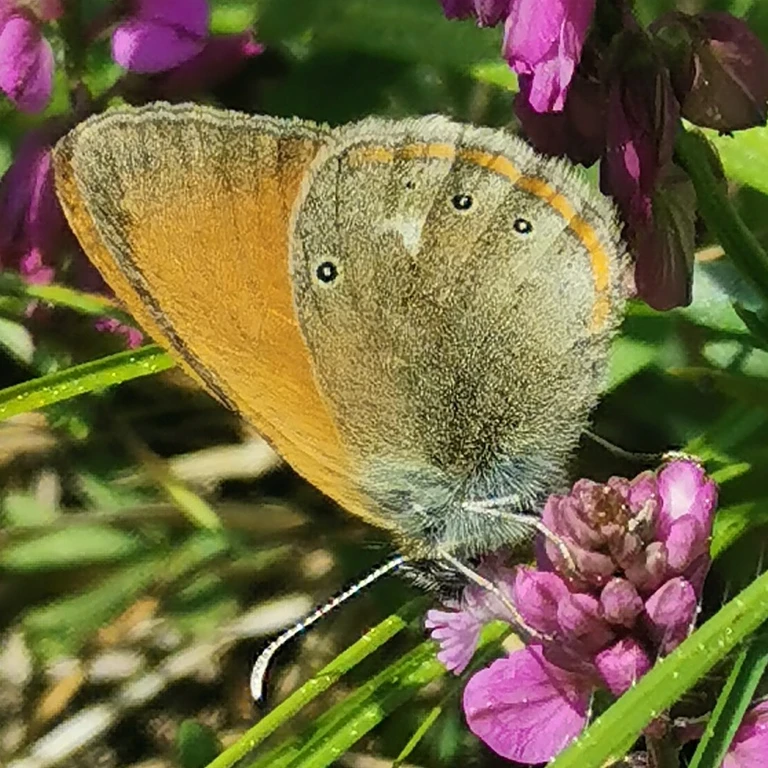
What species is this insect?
Coenonympha glycerion (also Coenonympha iphis)
